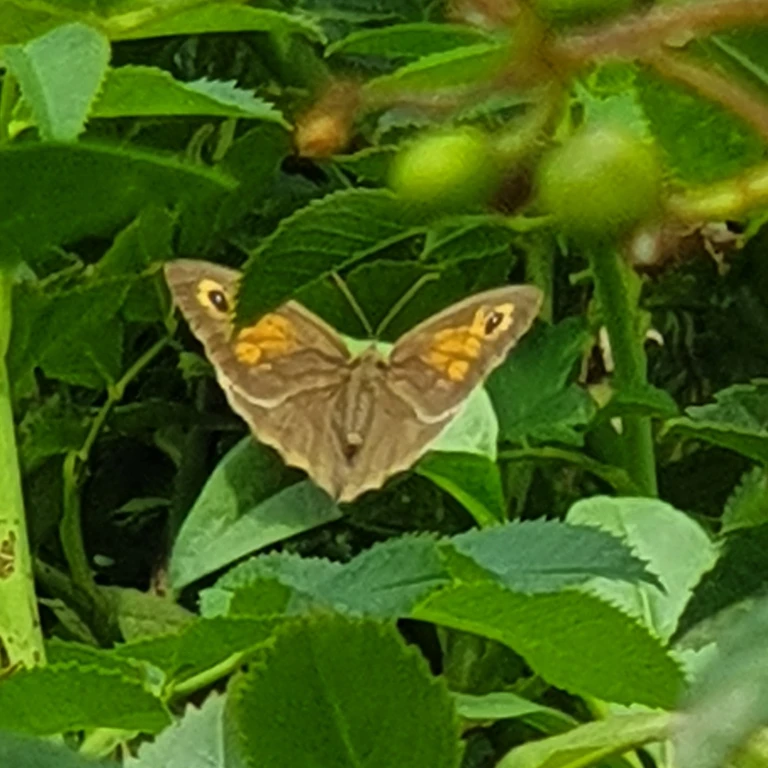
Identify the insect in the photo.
Maniola jurtina
